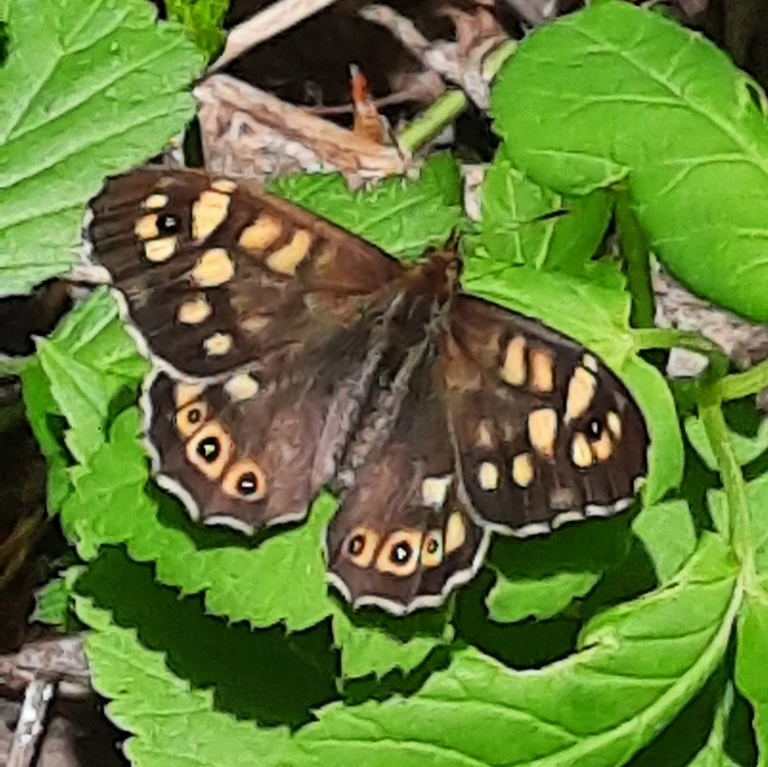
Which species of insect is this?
Pararge aegeria
